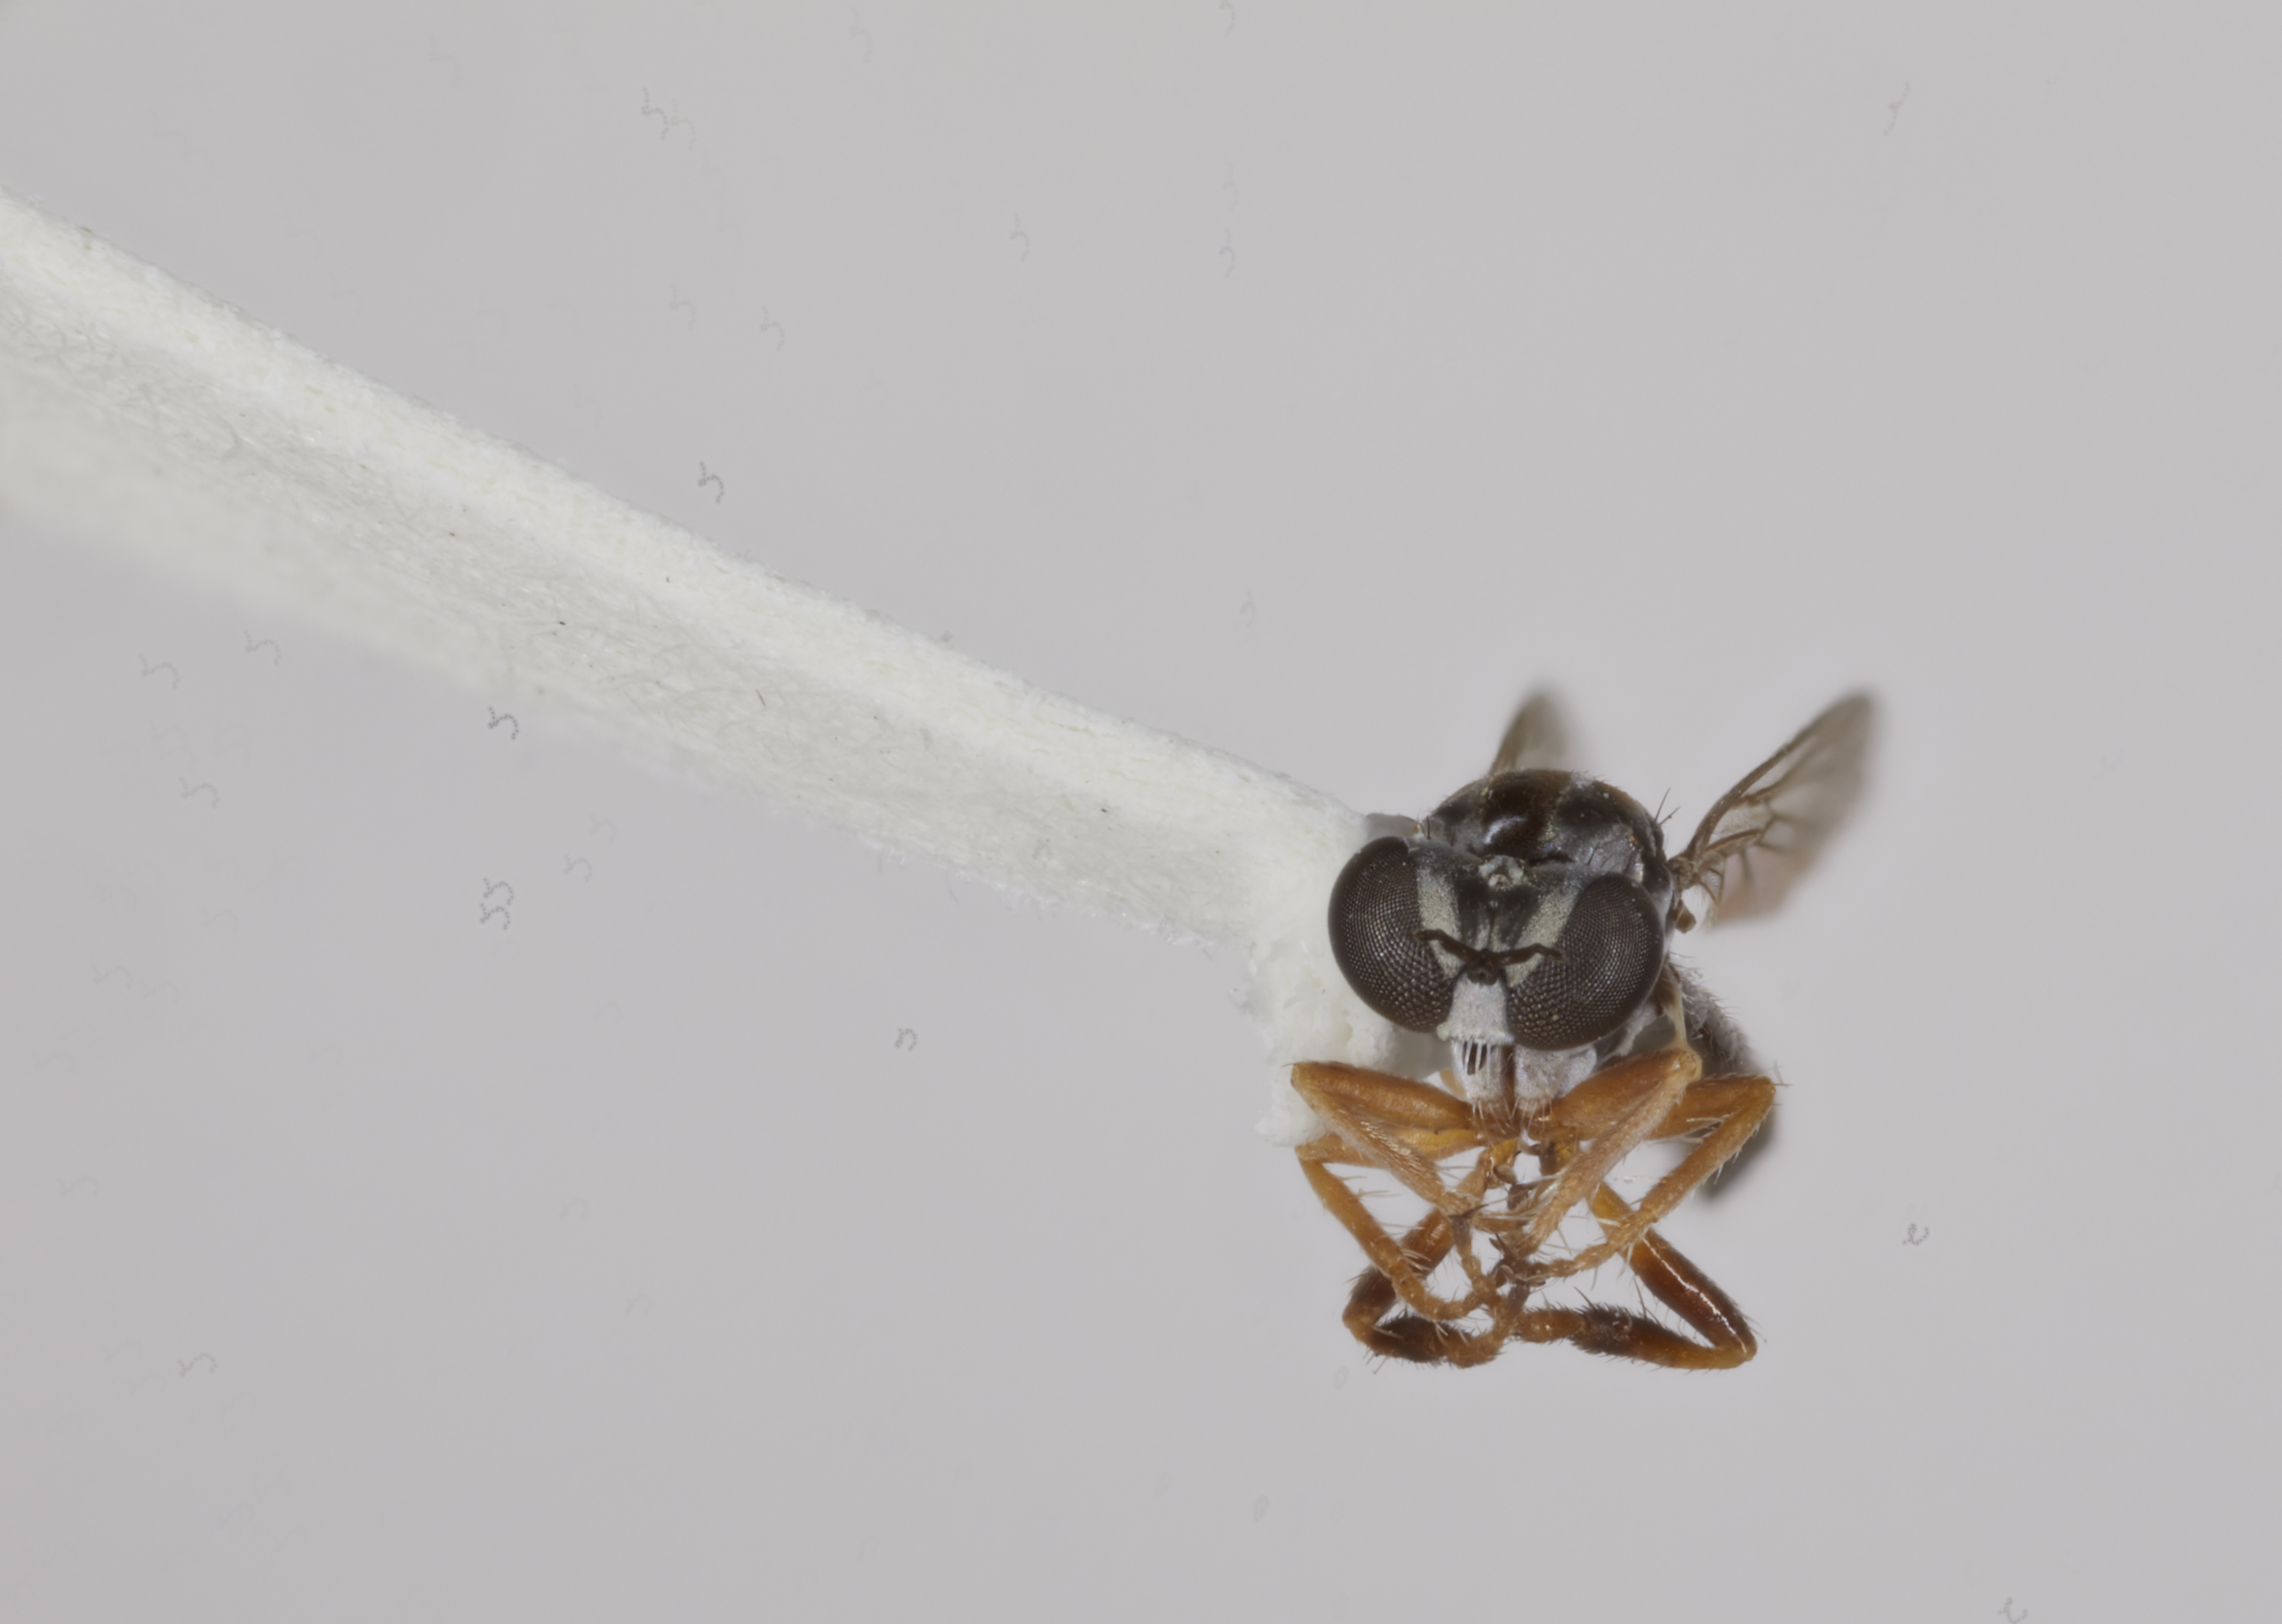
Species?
Townsendia arenicola
